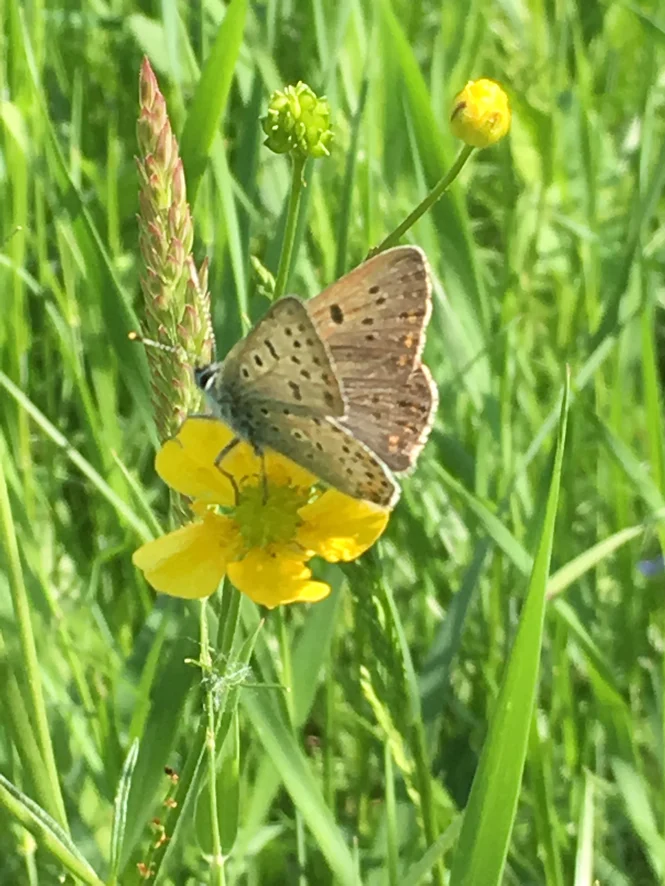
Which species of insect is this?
Lycaena tityrus (also Loweia tityrus)
